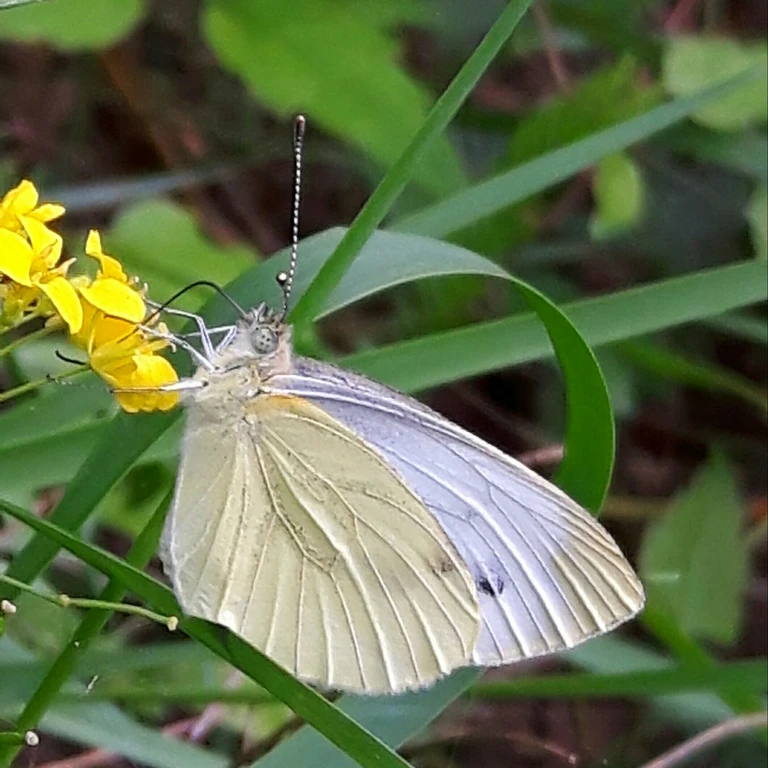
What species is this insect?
Pieris napi
